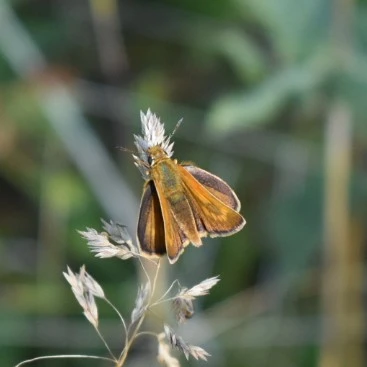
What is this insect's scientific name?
Thymelicus acteon
